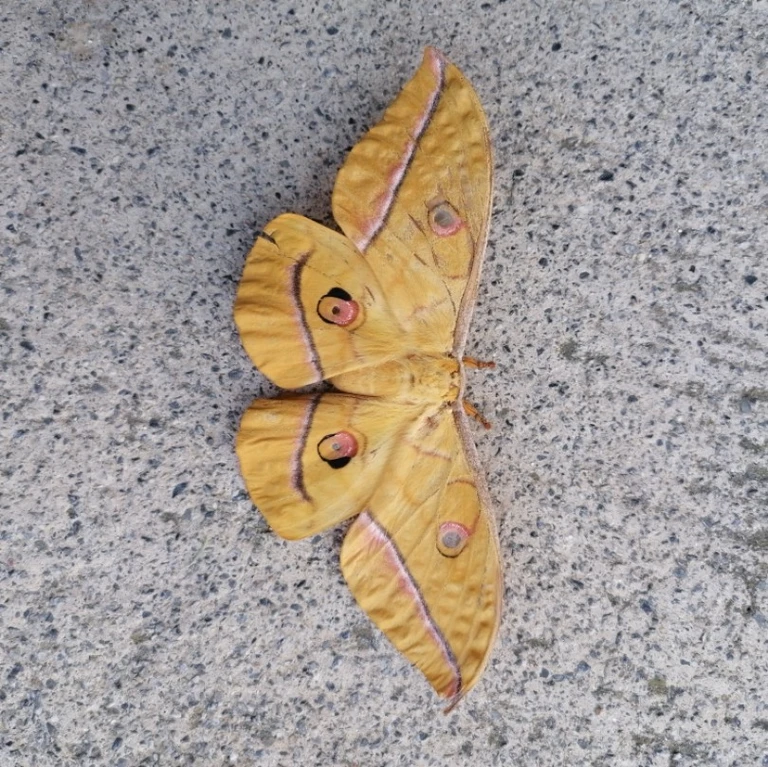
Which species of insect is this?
Antheraea yamamai
